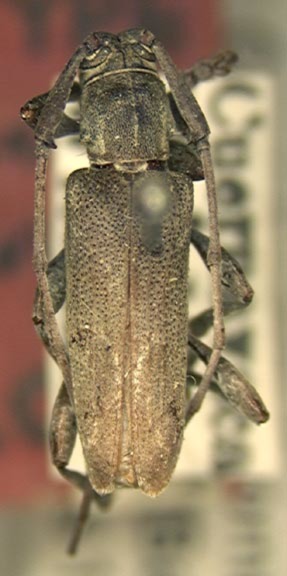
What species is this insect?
Pseudocanidia cuernavacae (also Canidia spinicornis)
